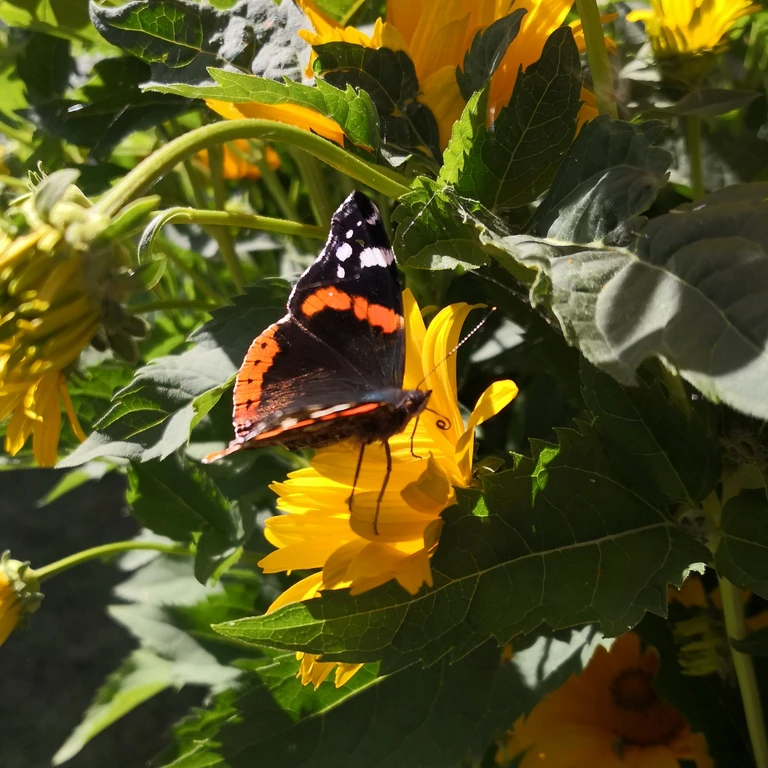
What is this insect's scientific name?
Vanessa atalanta
